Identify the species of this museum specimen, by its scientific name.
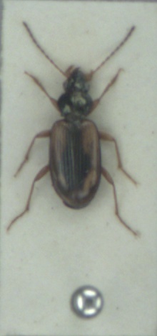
Bembidion maritimum
